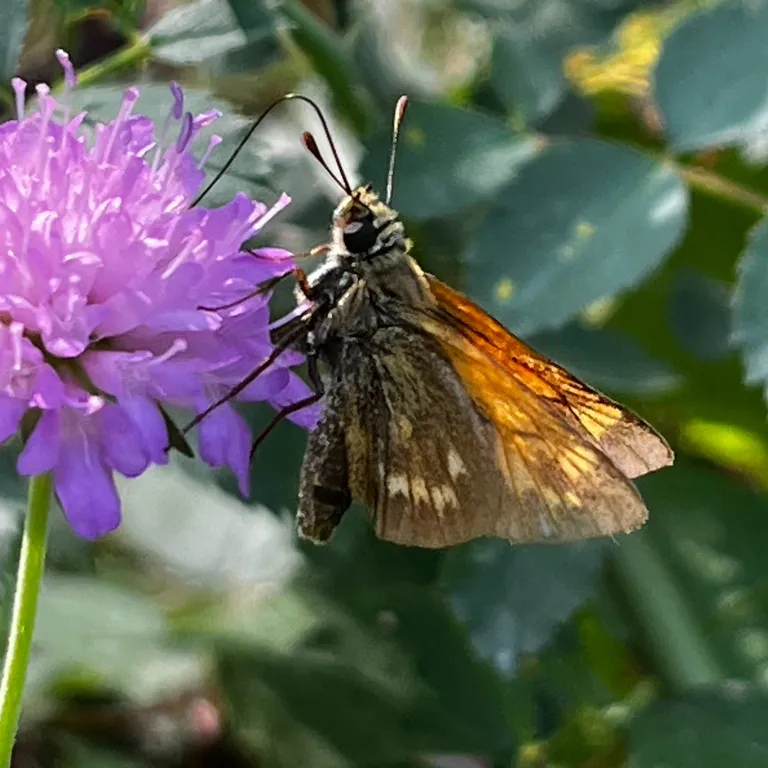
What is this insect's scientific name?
Ochlodes sylvanus (also Ochlodes venata)
